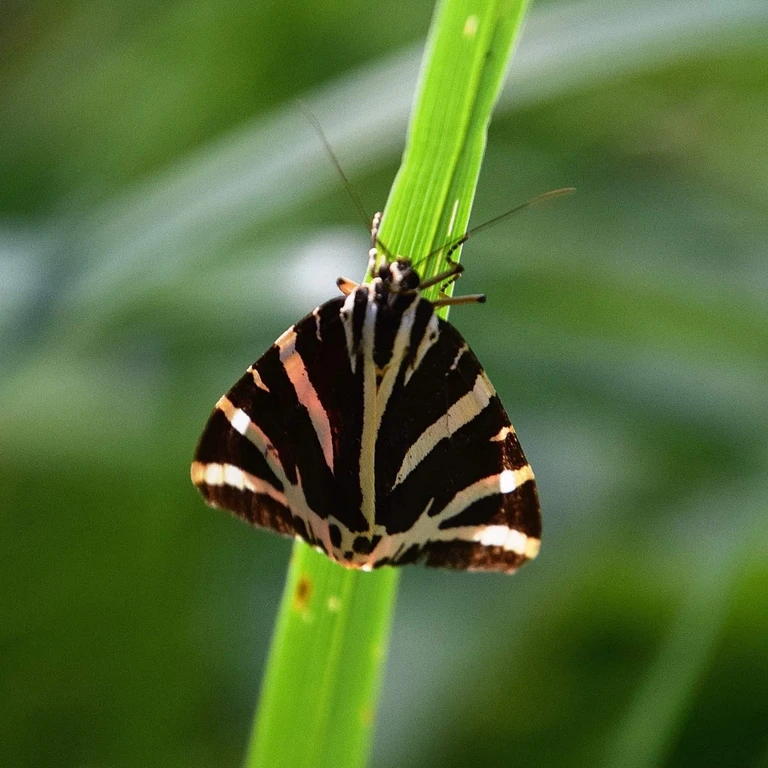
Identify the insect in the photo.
Euplagia quadripunctaria
